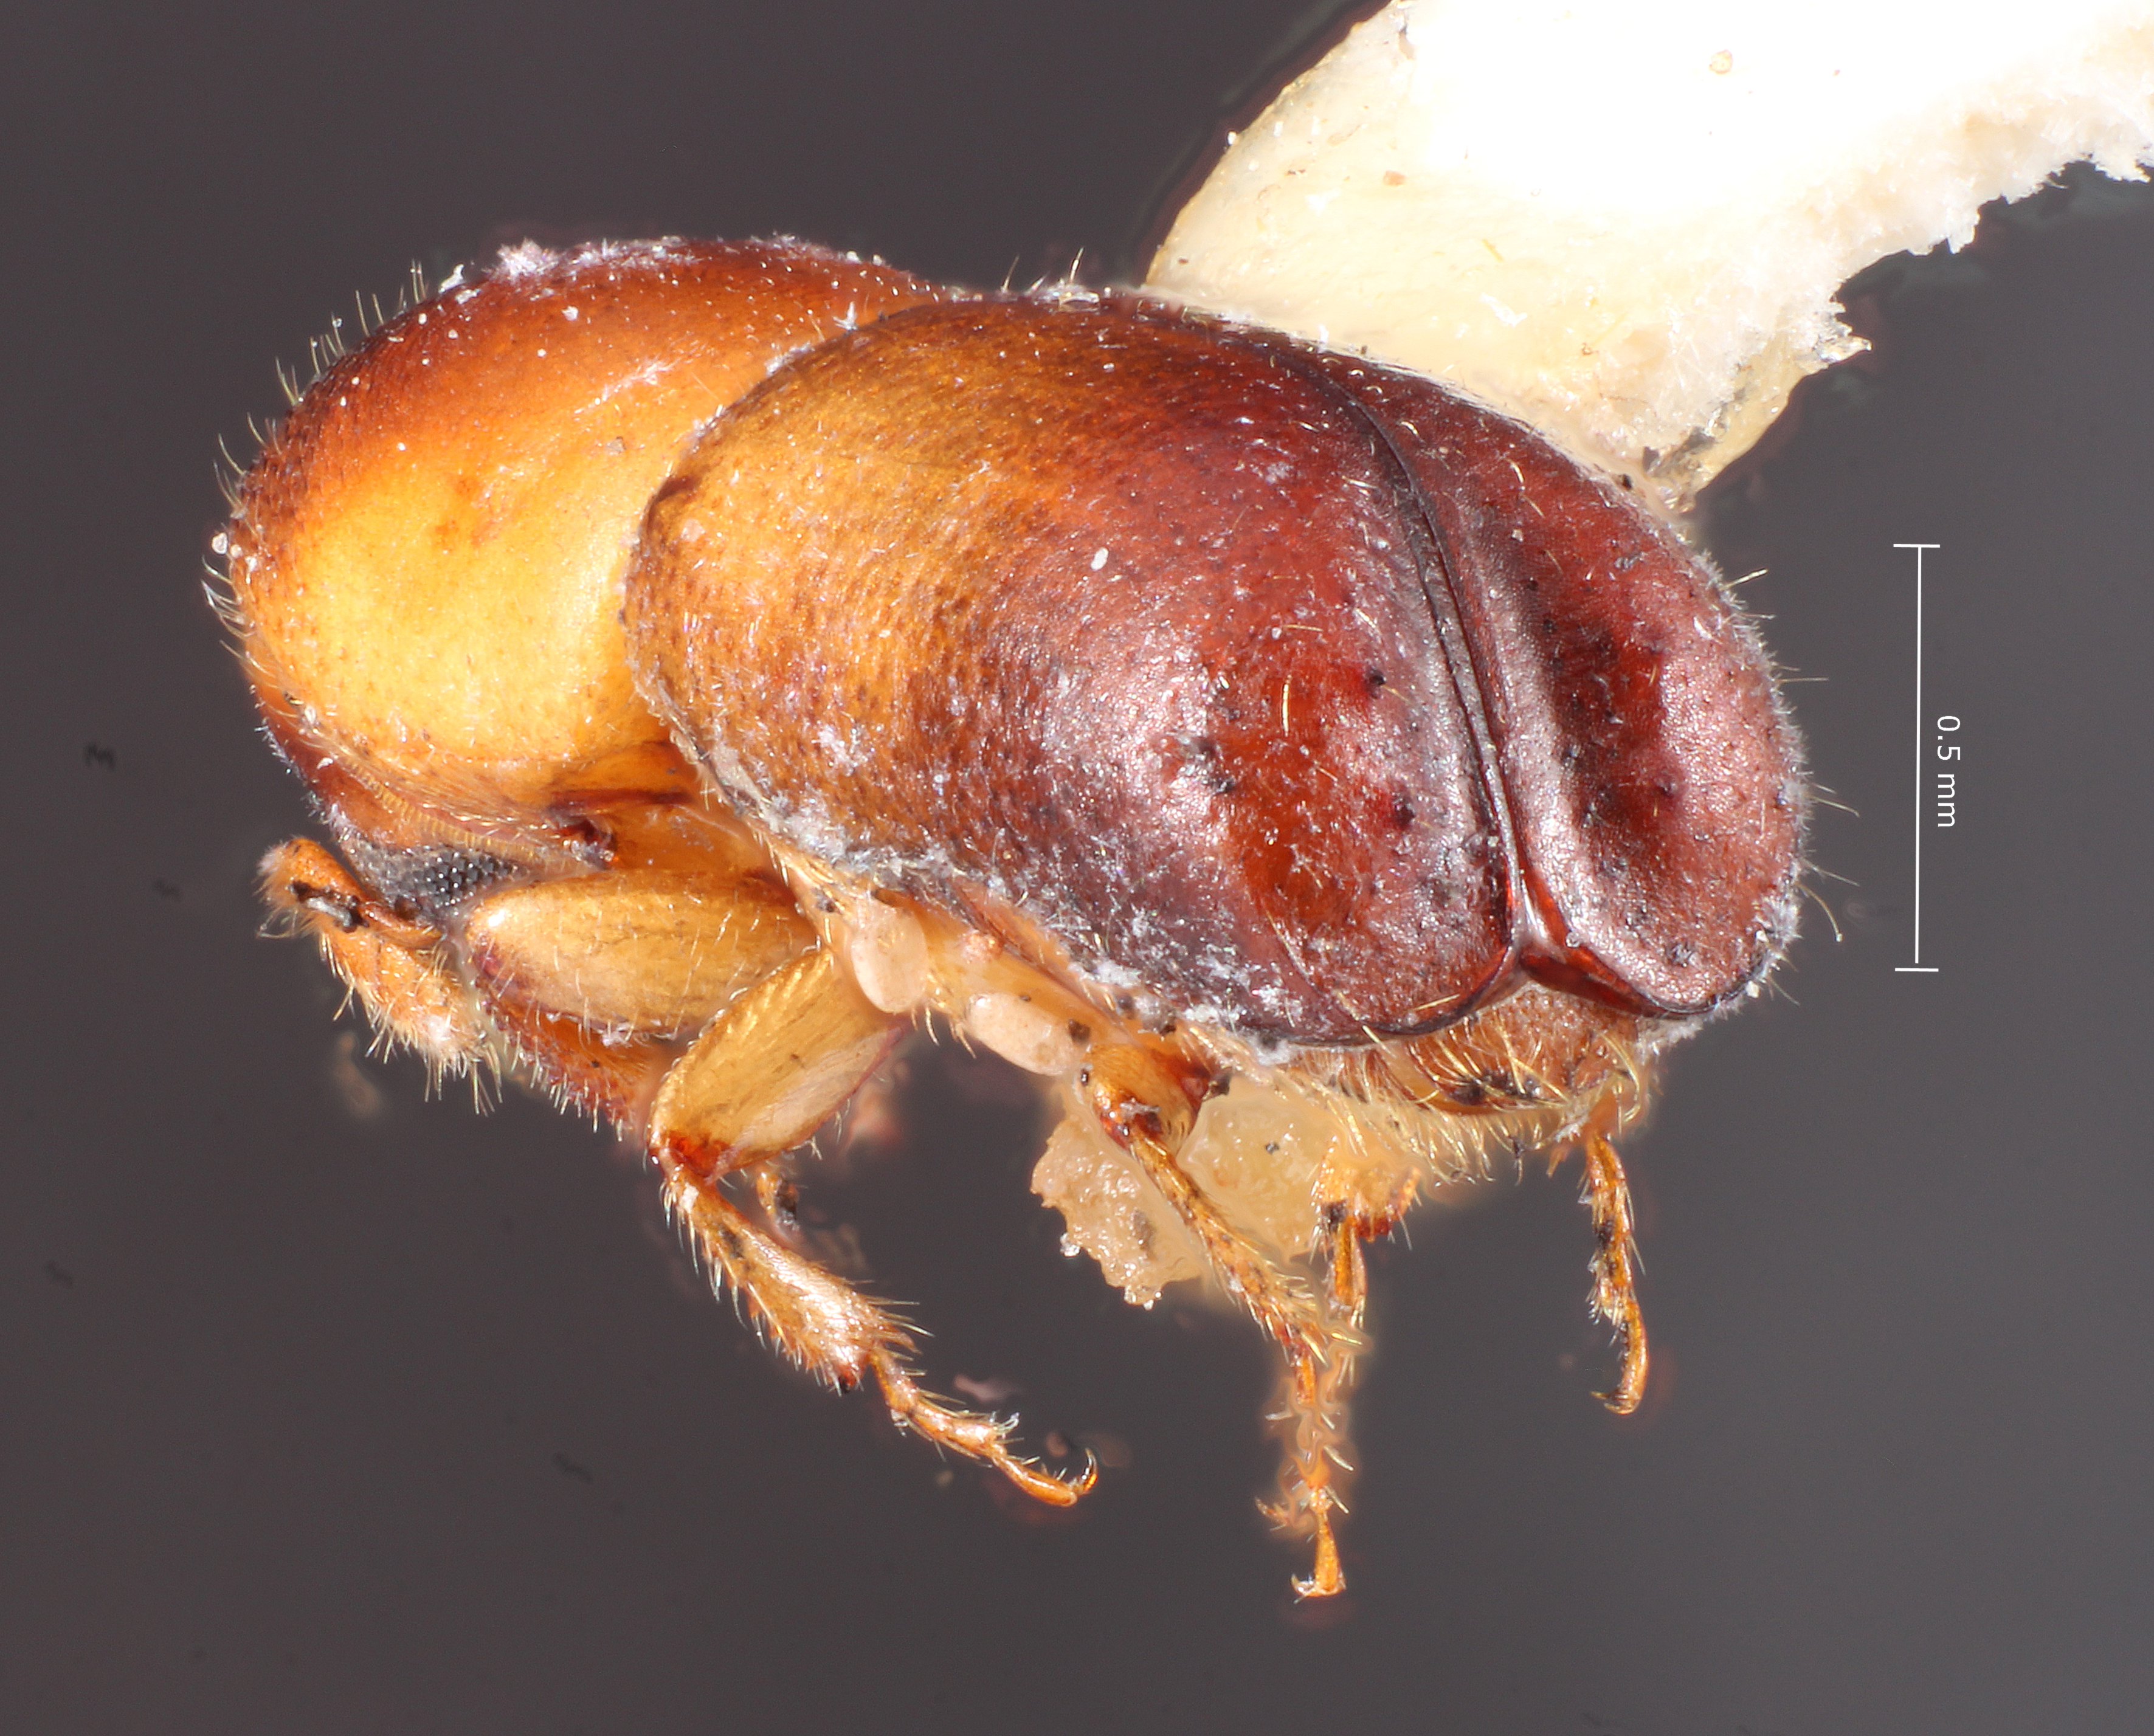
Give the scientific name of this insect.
Monarthrum hondurensis
